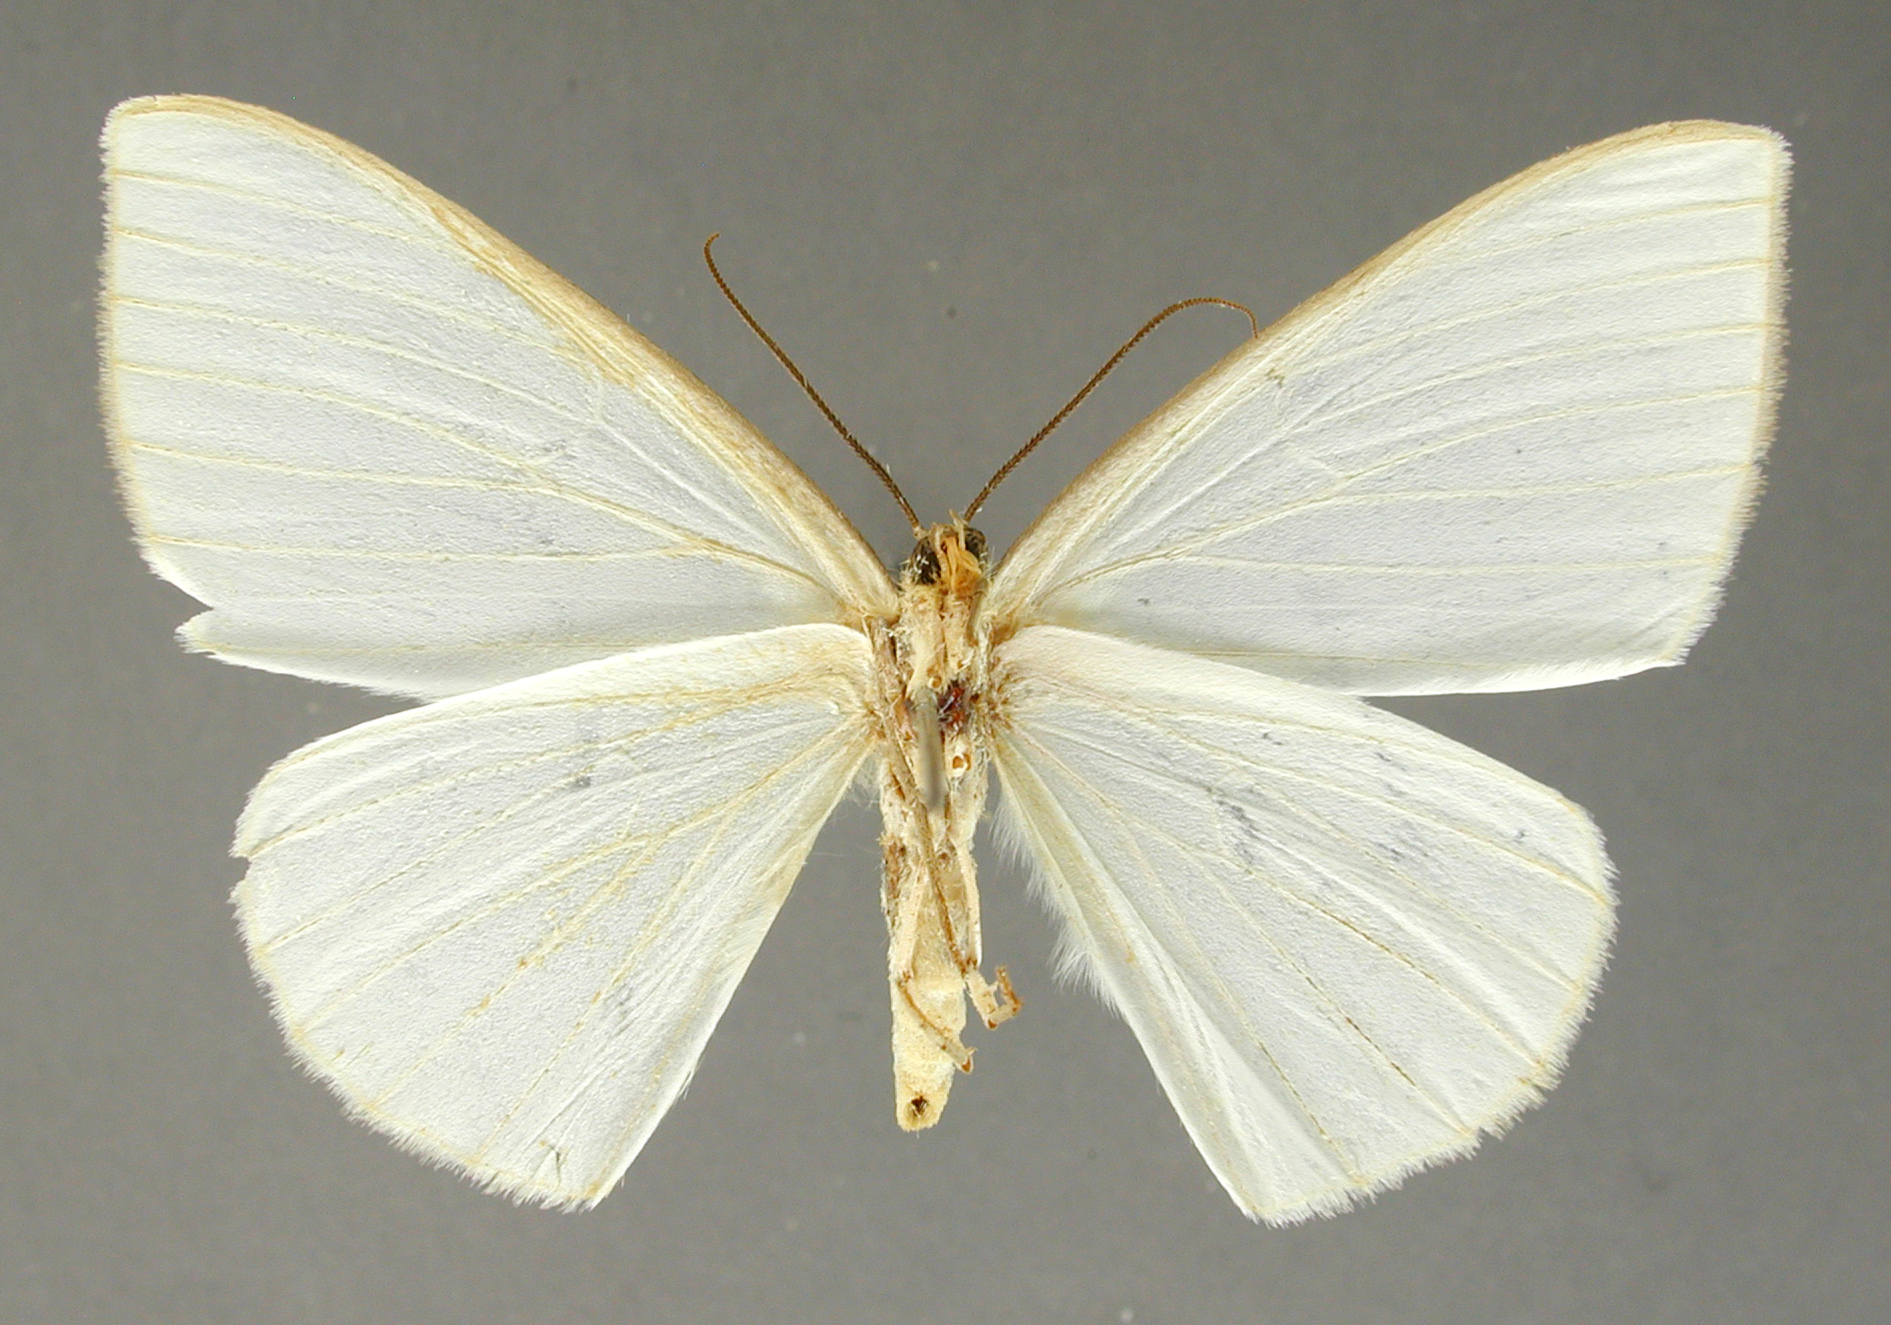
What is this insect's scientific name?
Pentophlebia fuscifronta
